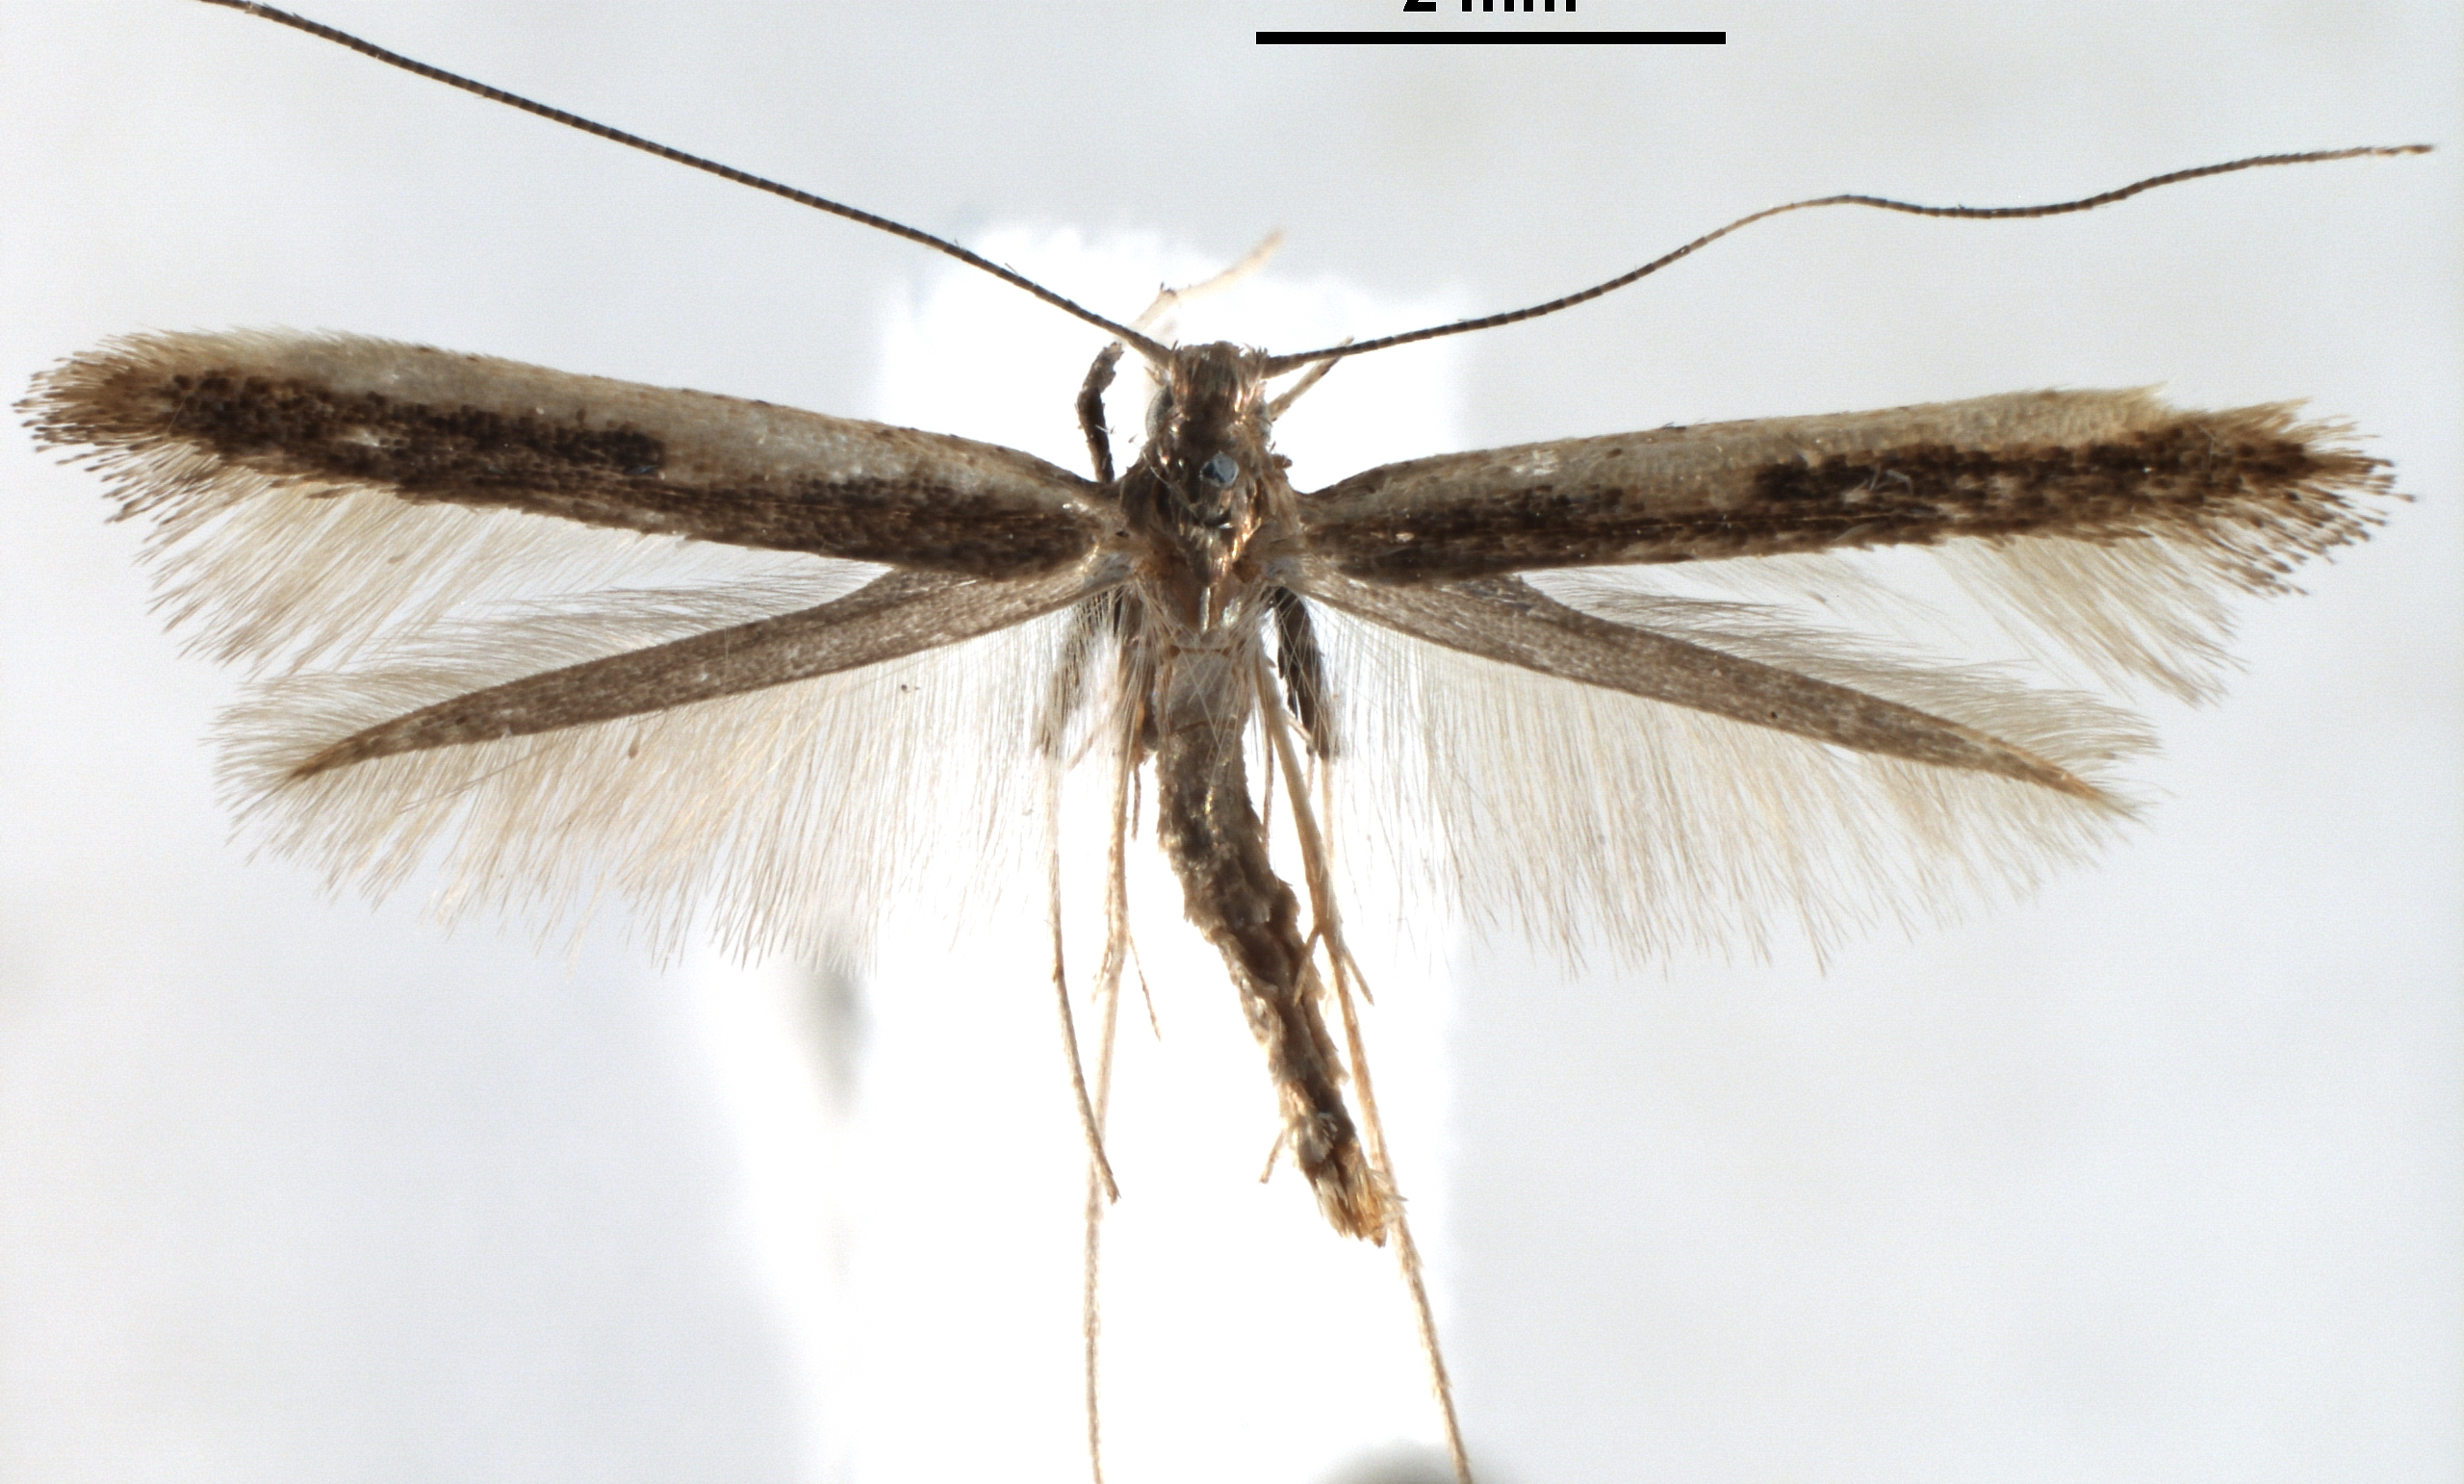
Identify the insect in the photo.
Caloptilia cruzorum
